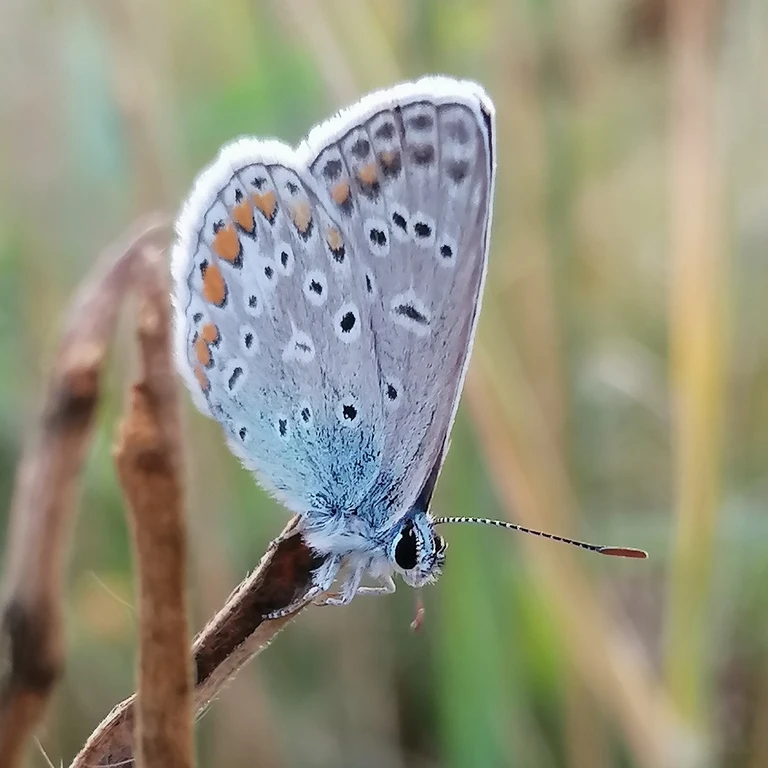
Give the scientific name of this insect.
Polyommatus icarus
